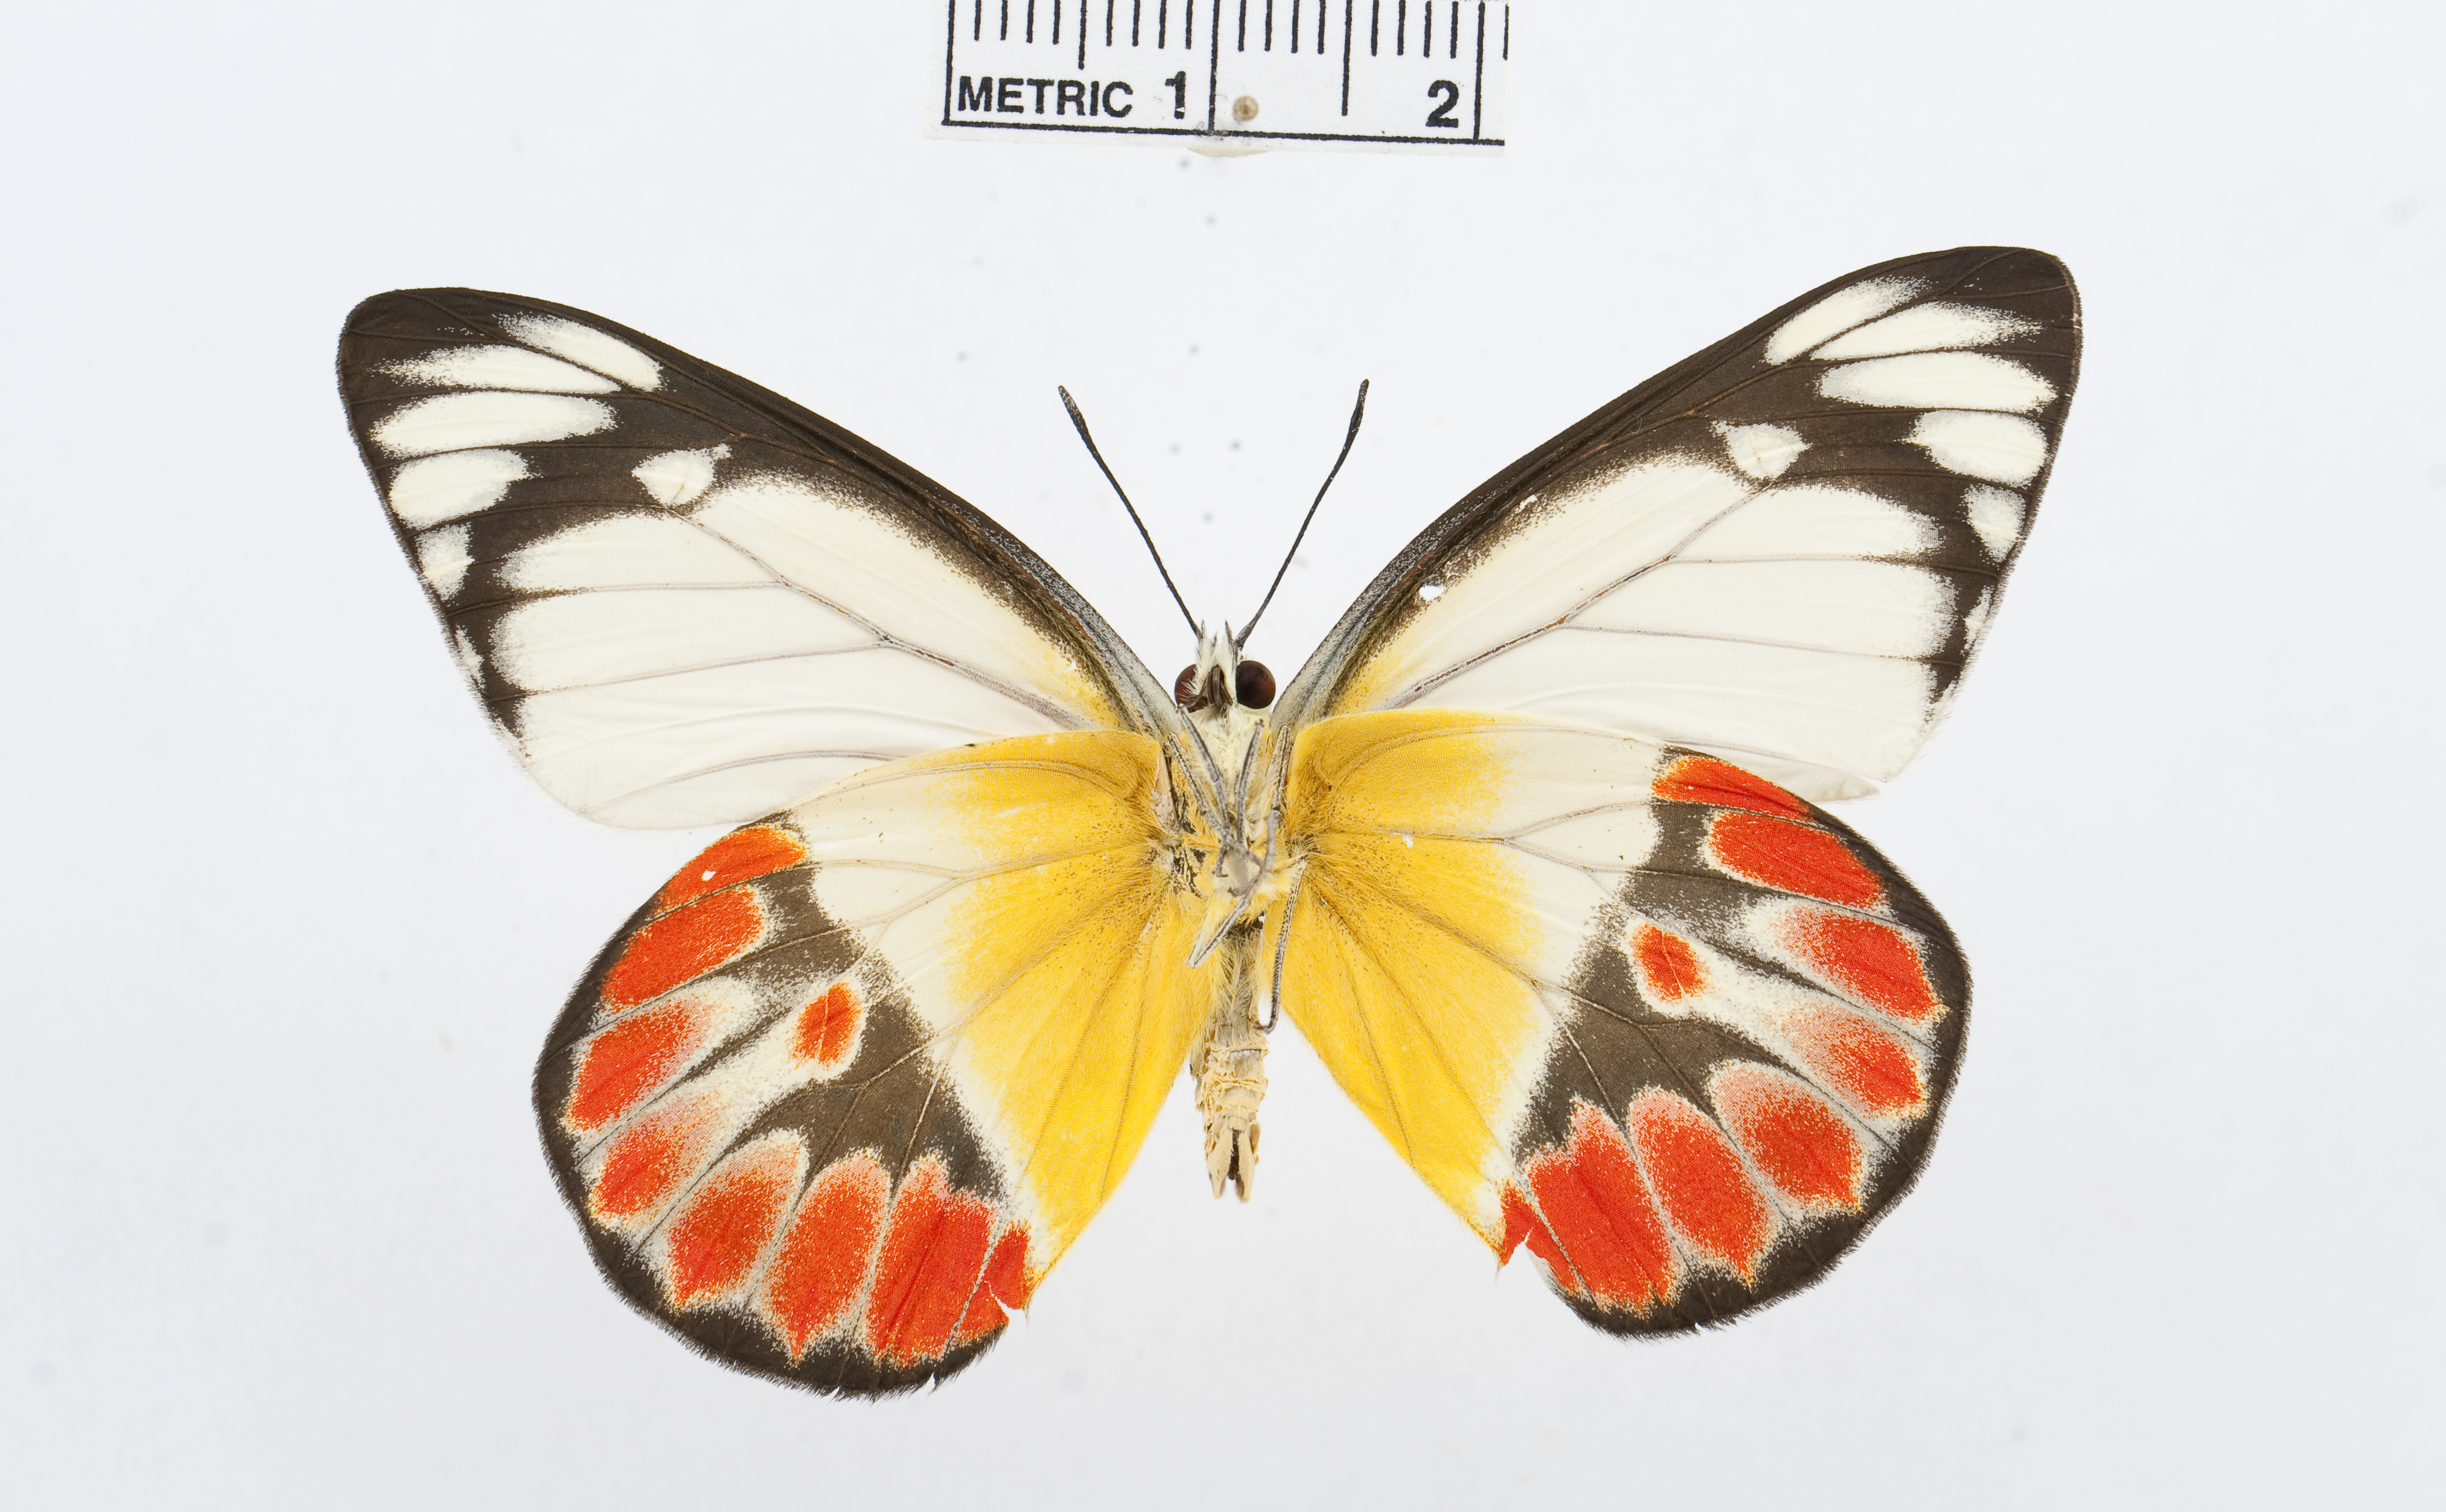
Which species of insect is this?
Delias argenthona
